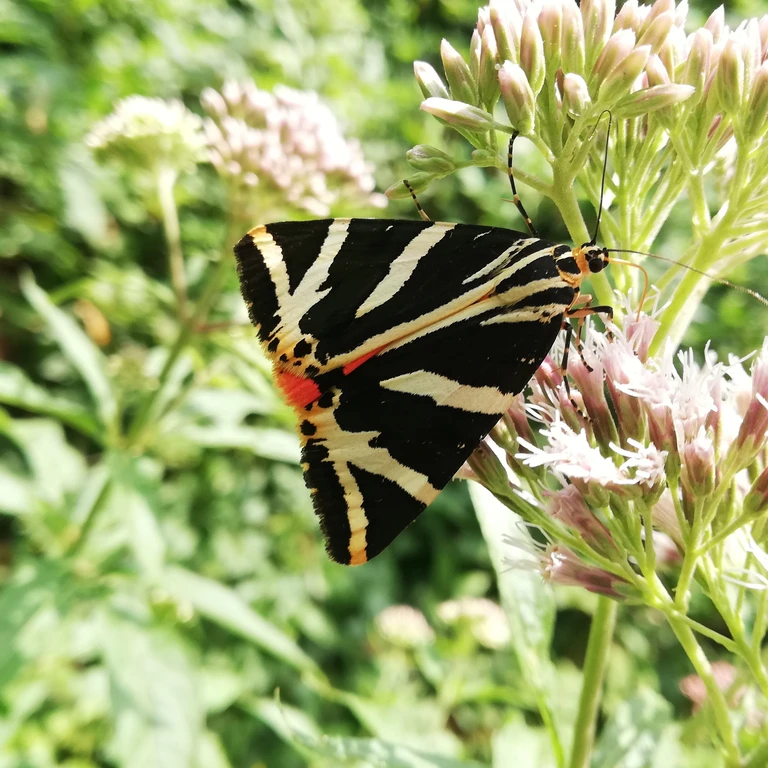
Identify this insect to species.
Euplagia quadripunctaria
